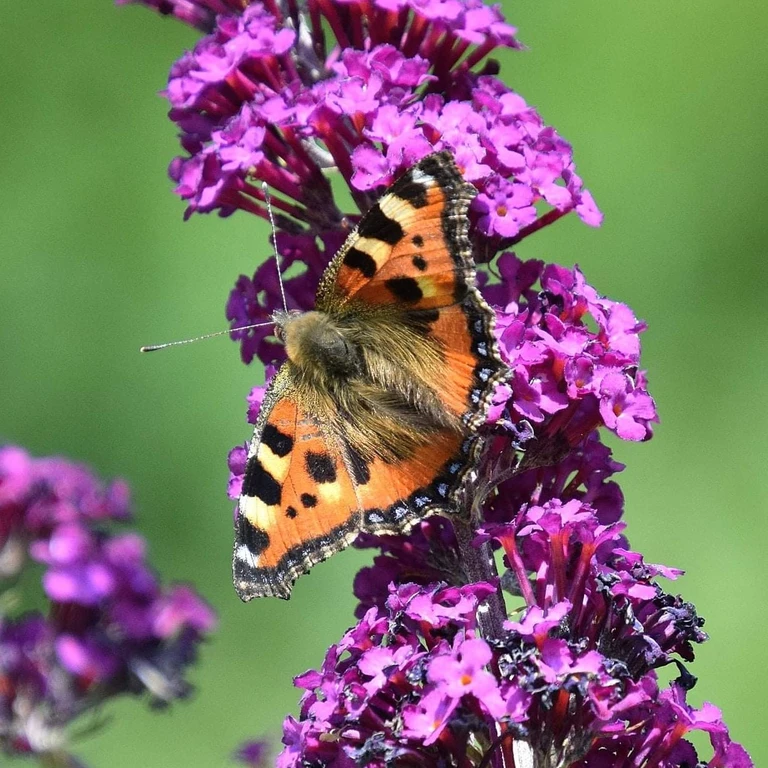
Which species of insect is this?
Aglais urticae
